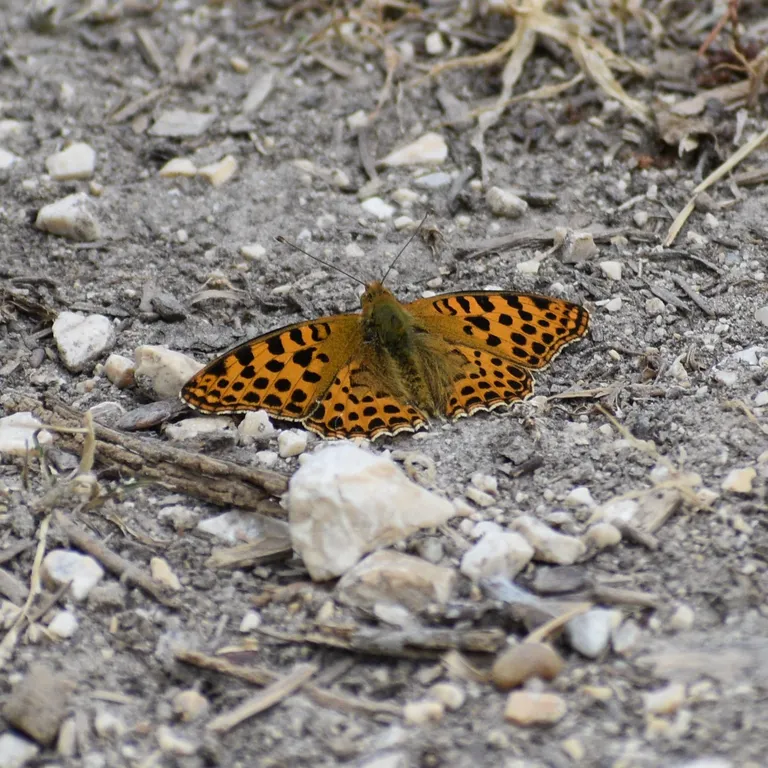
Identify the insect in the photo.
Issoria lathonia
